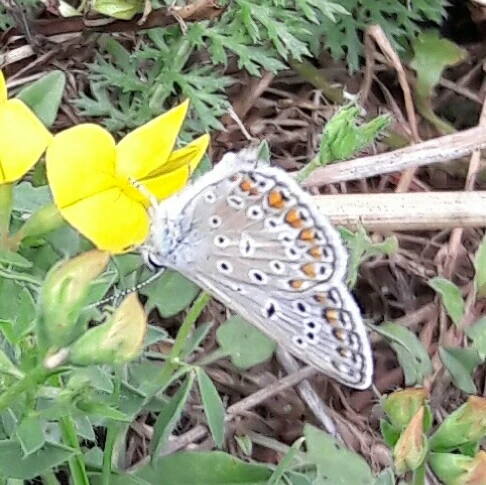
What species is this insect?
Polyommatus icarus
